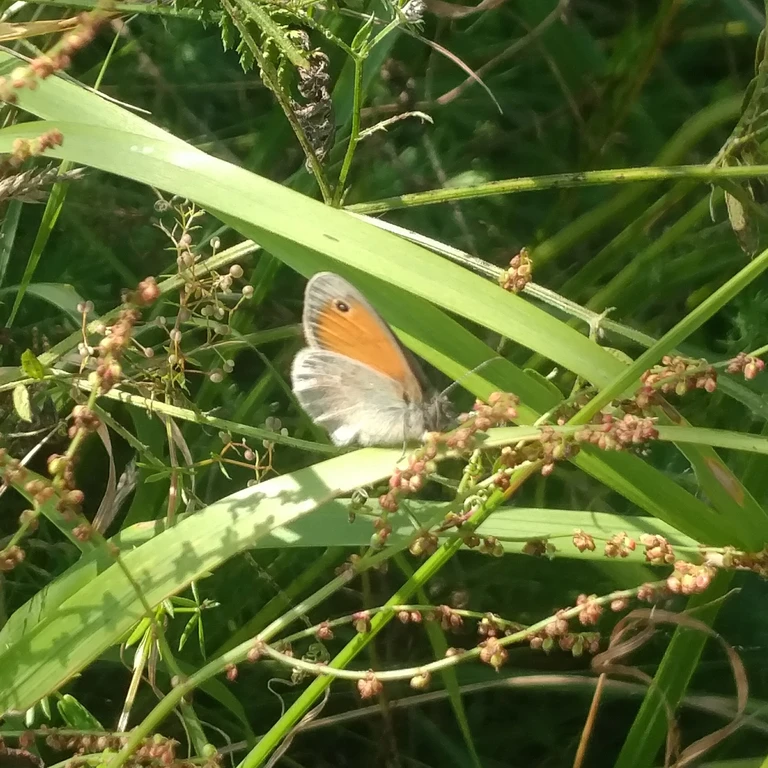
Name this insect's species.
Coenonympha pamphilus
